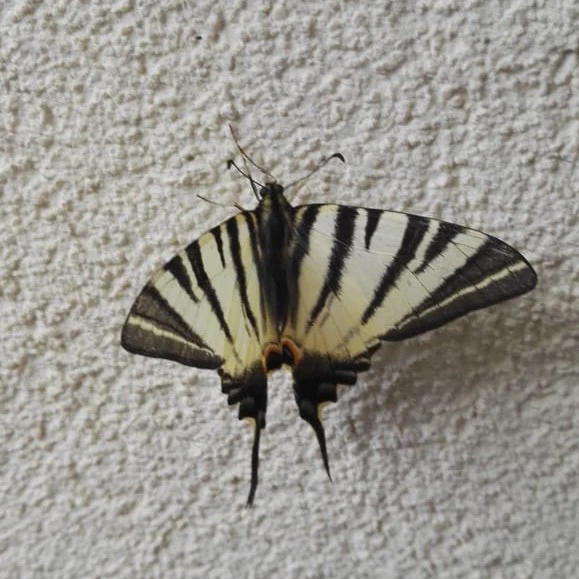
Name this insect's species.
Iphiclides podalirius
